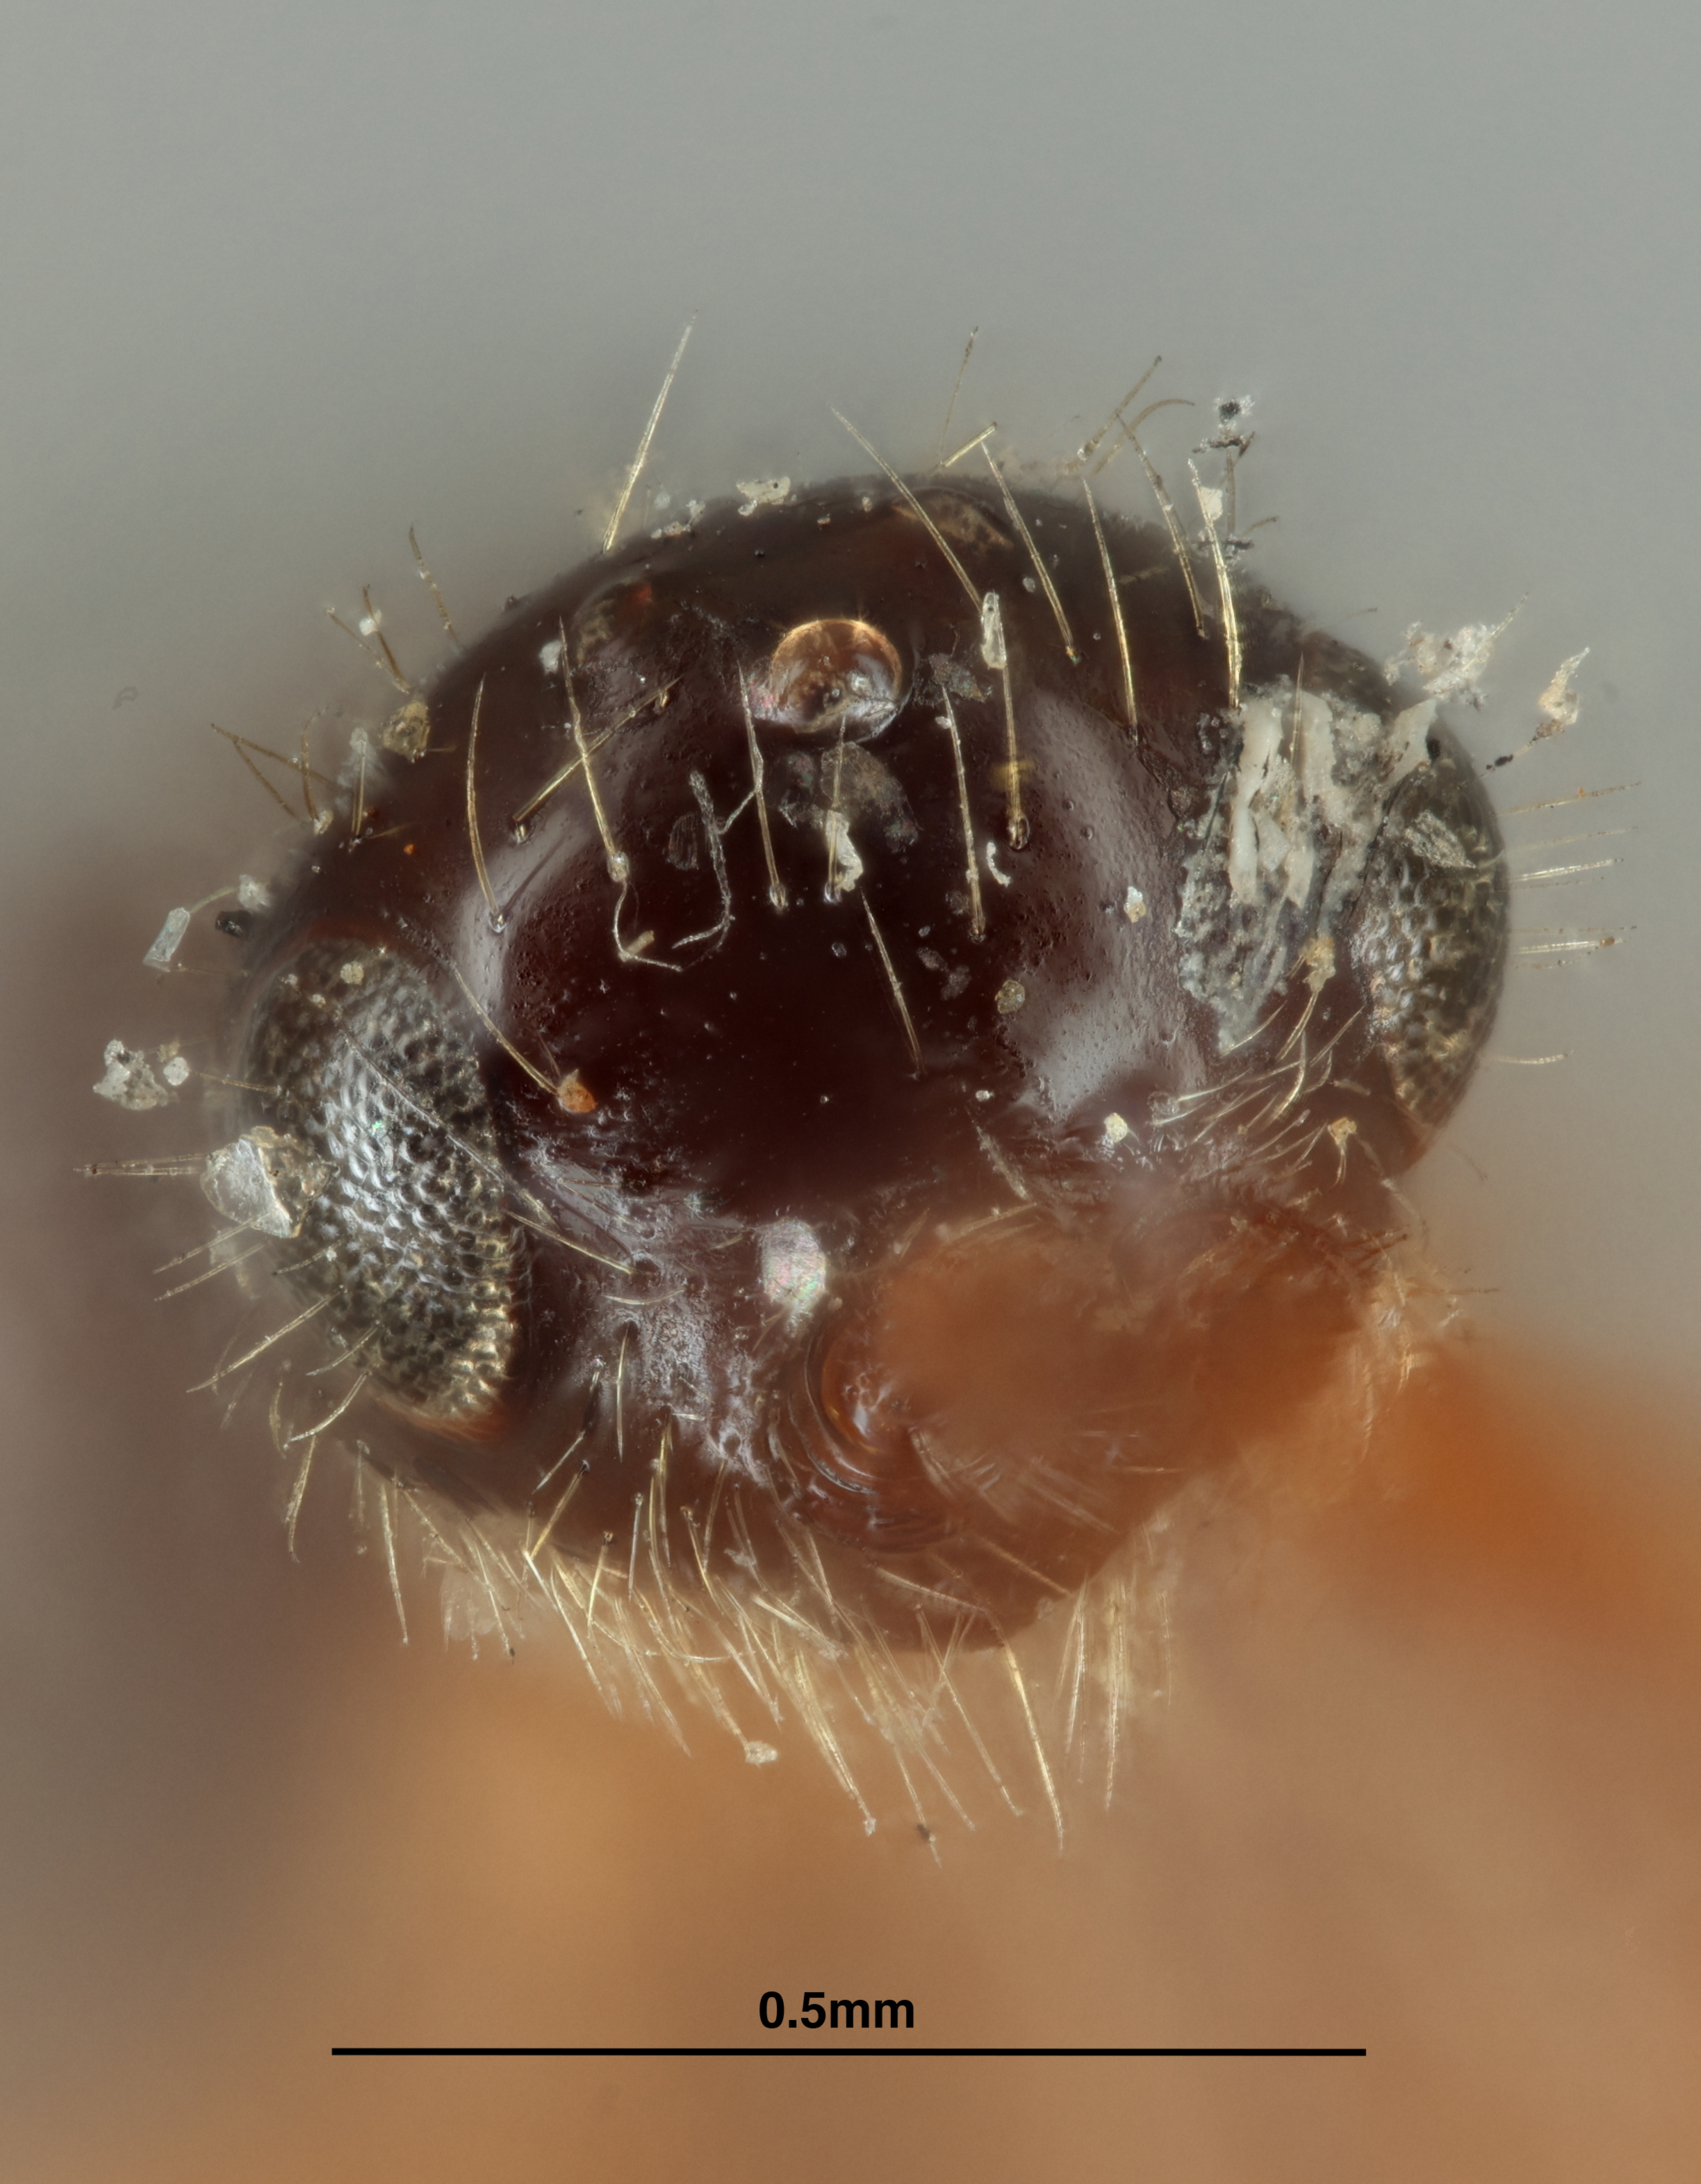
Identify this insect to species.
Psilomma columbianum
